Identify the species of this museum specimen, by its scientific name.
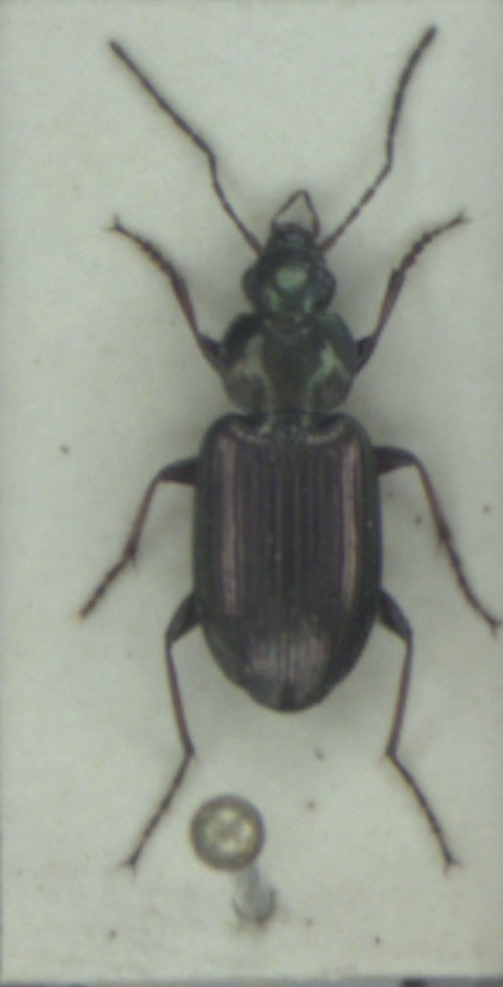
Agonum muelleri
